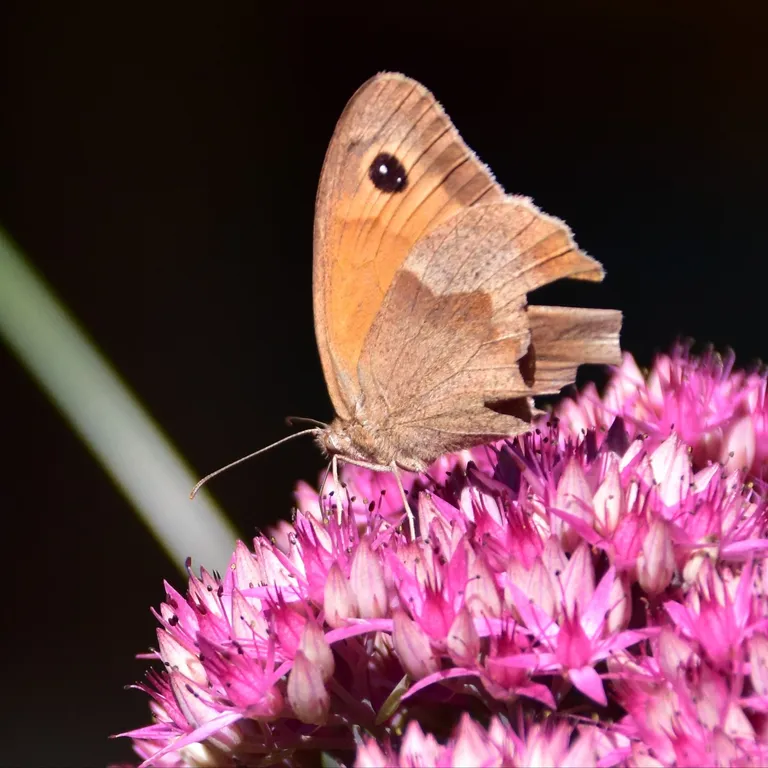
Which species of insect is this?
Maniola jurtina
